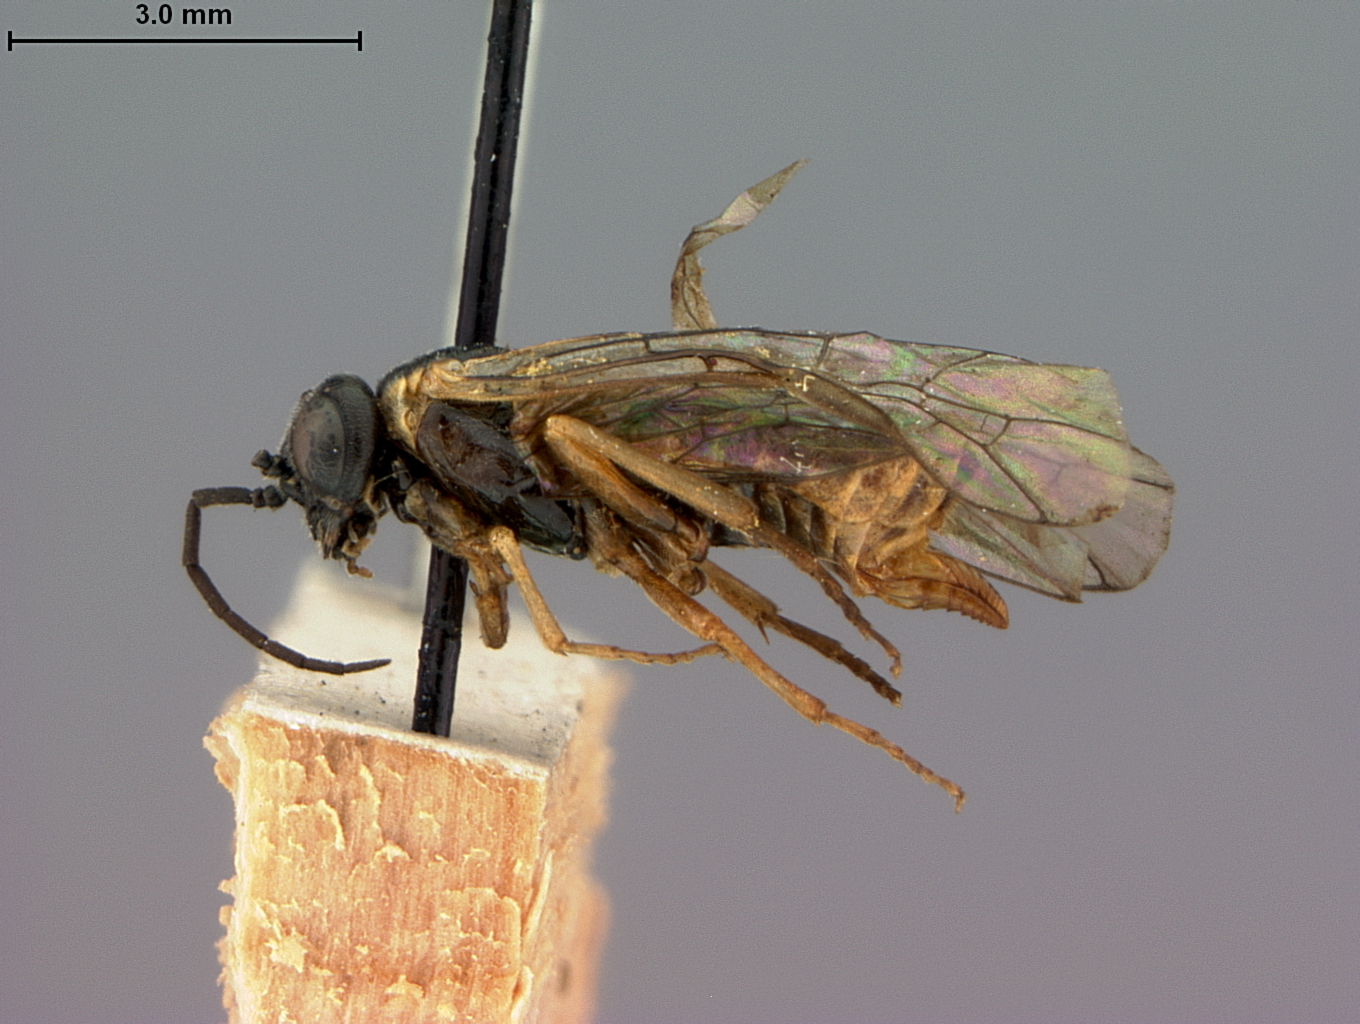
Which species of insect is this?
Craterocercus californicus
